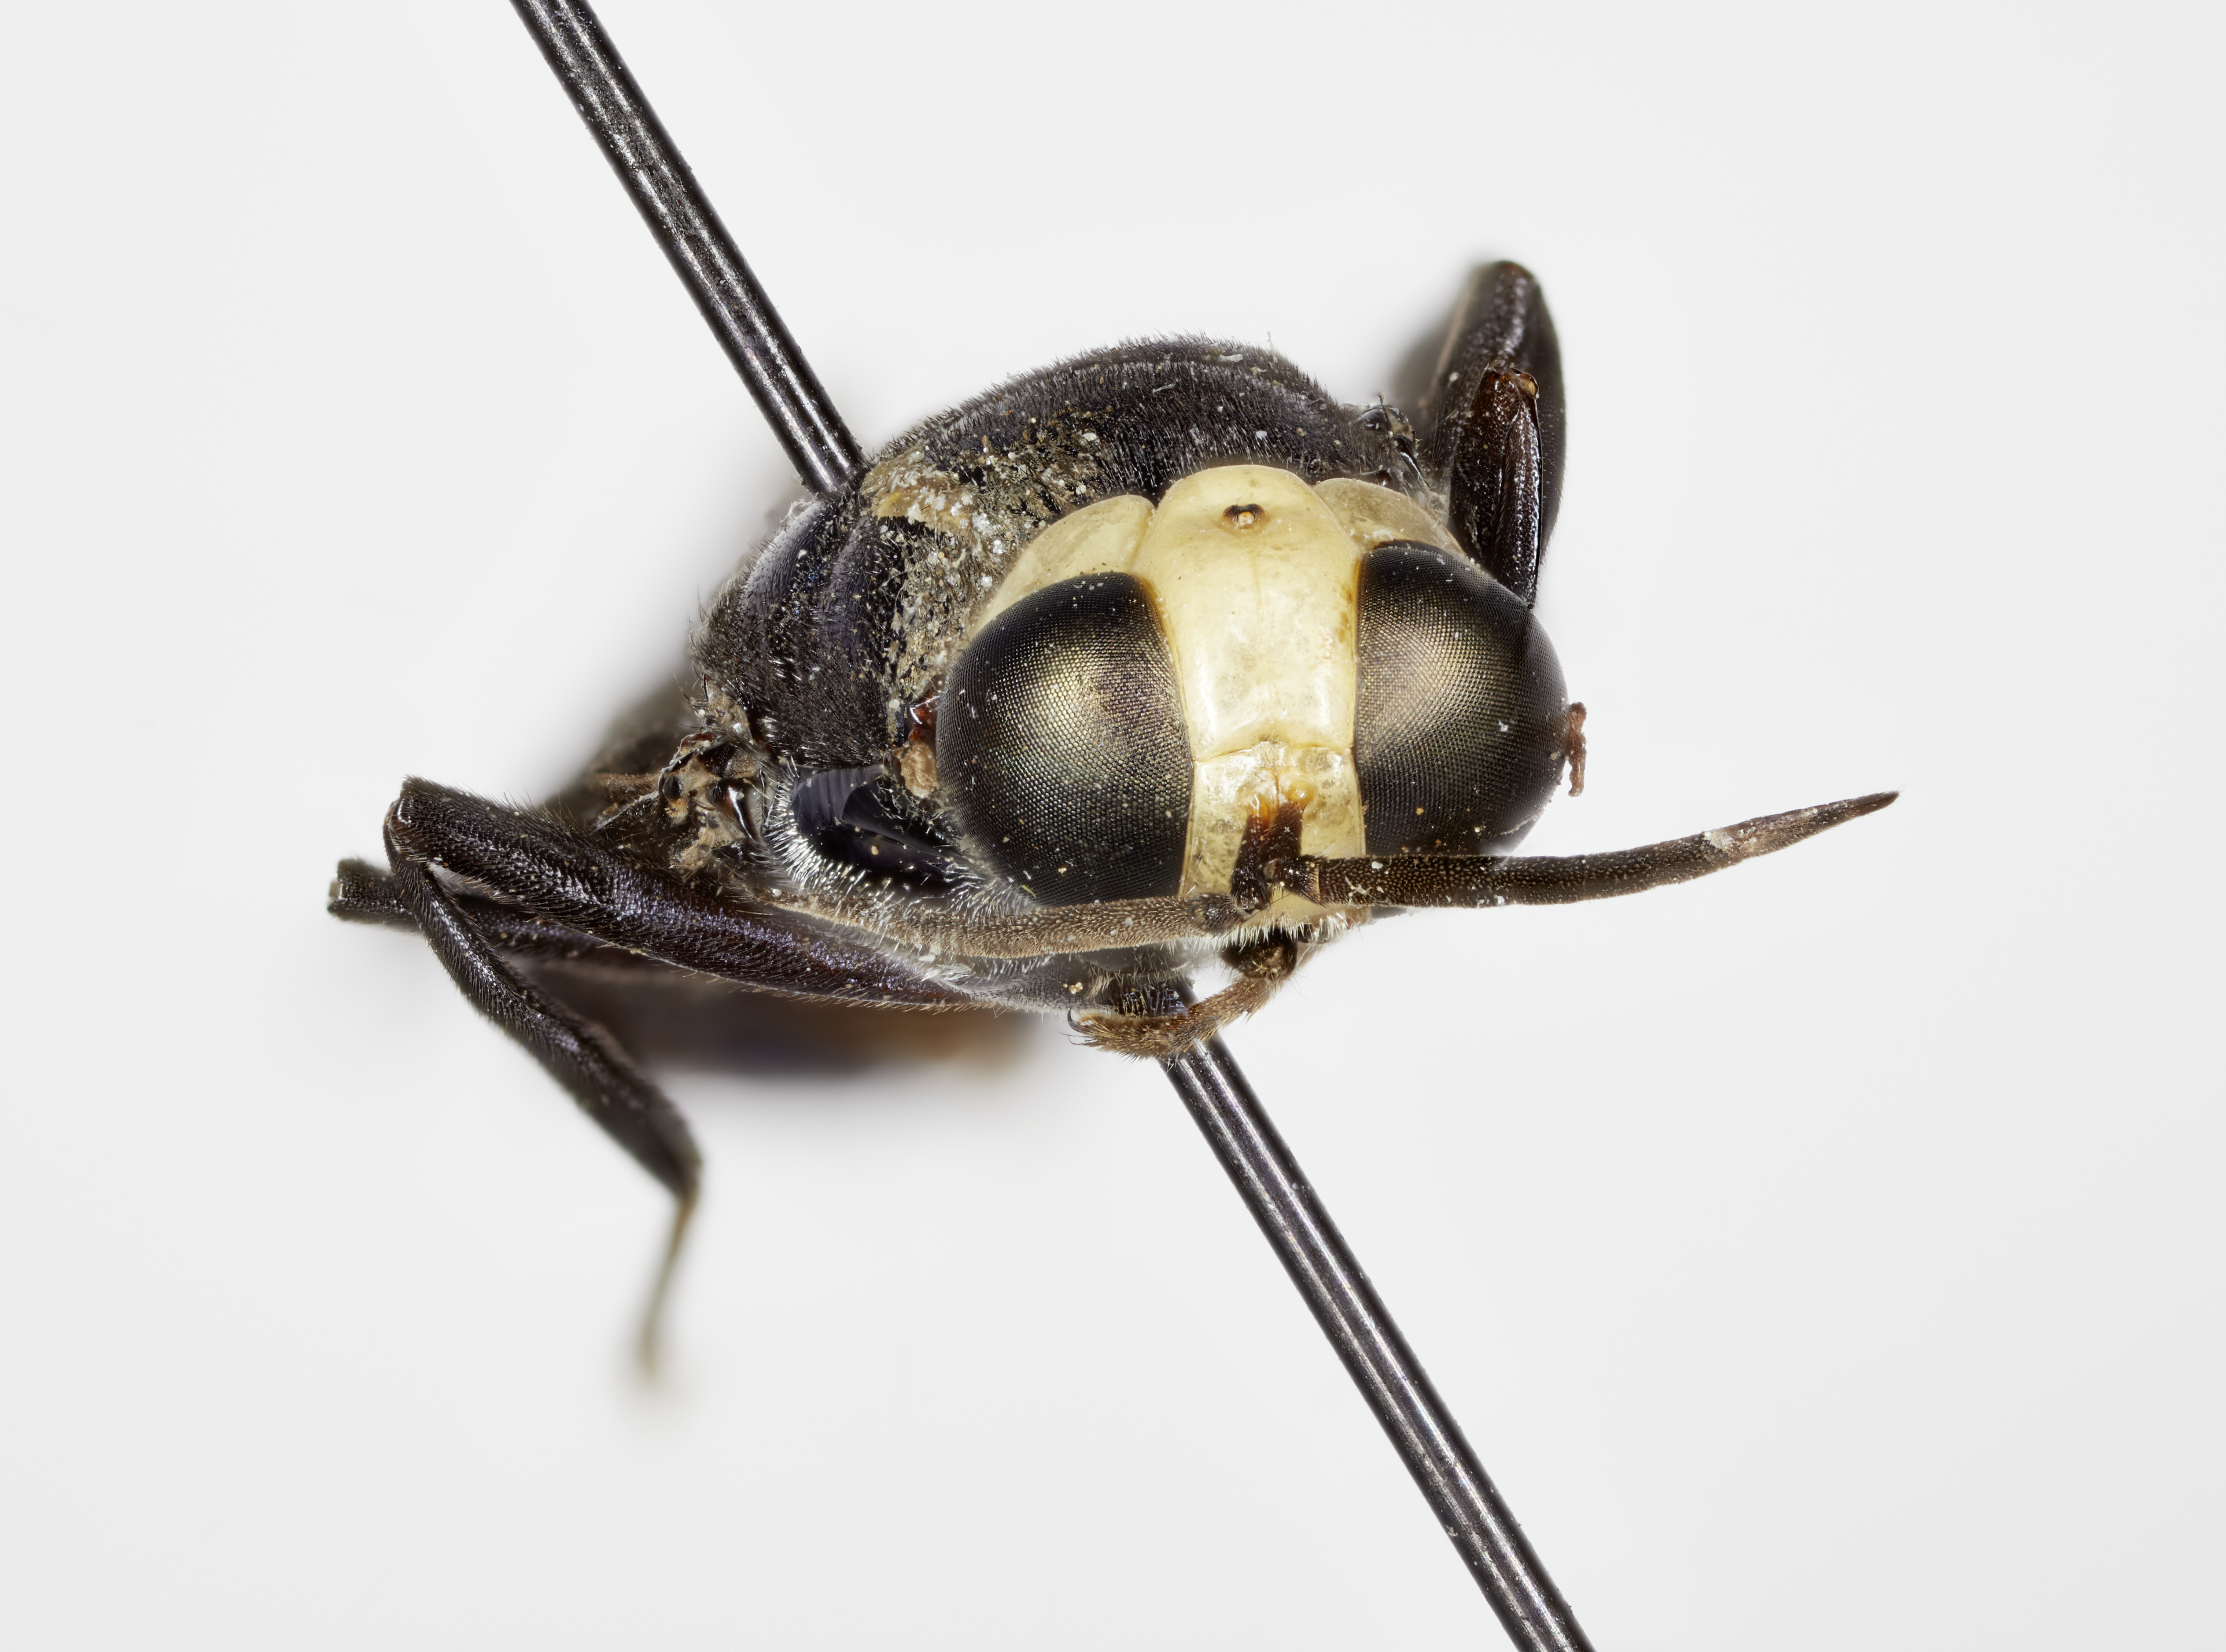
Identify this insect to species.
Cyphomyia planifrons
